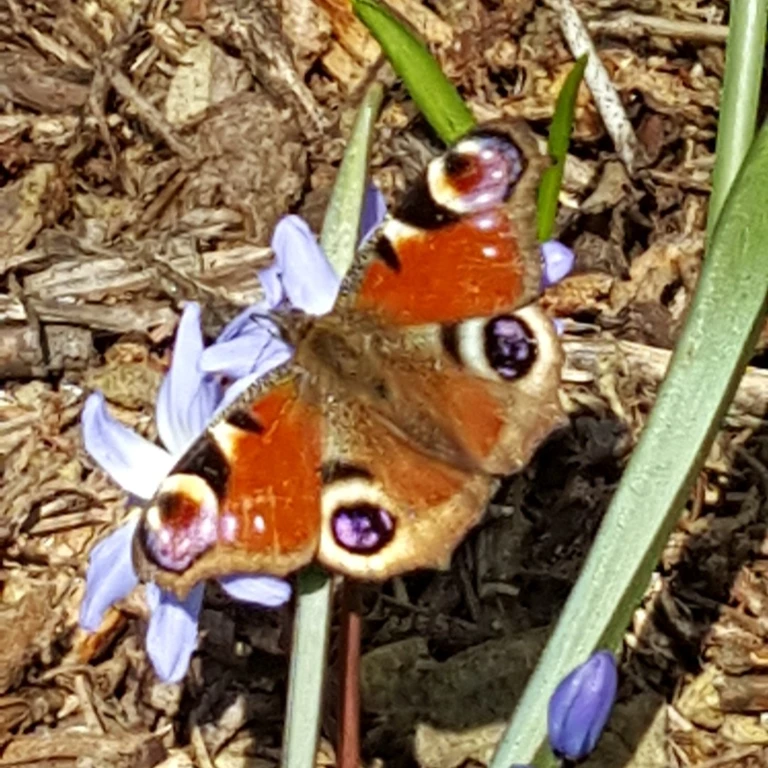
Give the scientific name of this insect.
Aglais io
